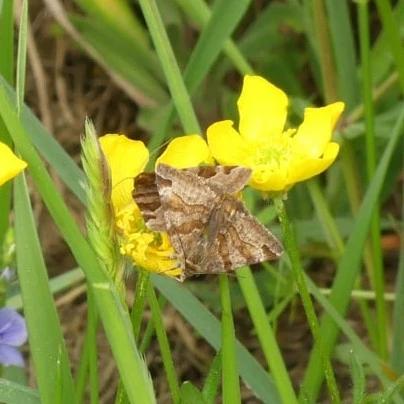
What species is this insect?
Euclidia glyphica
